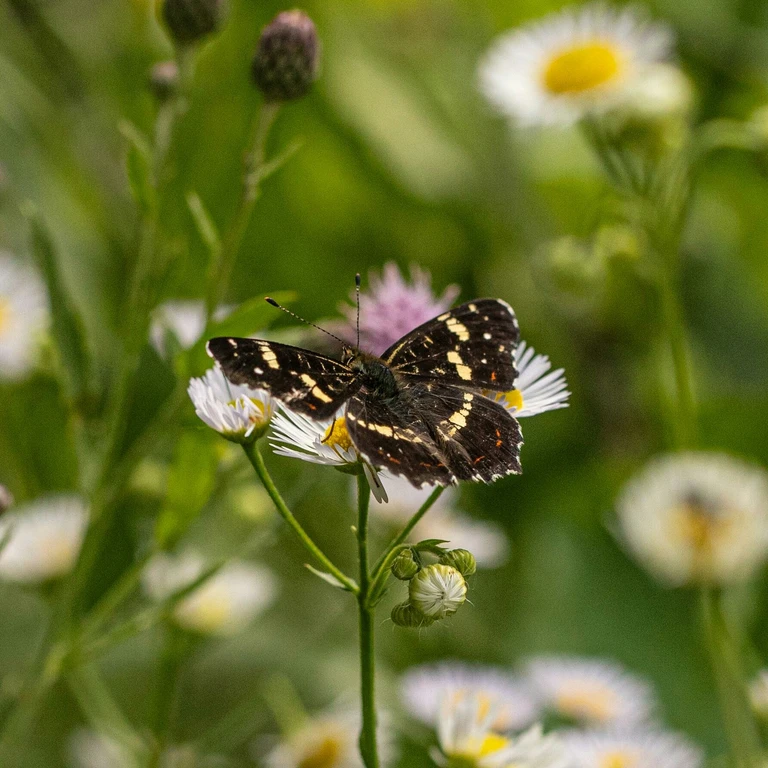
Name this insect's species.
Araschnia levana
